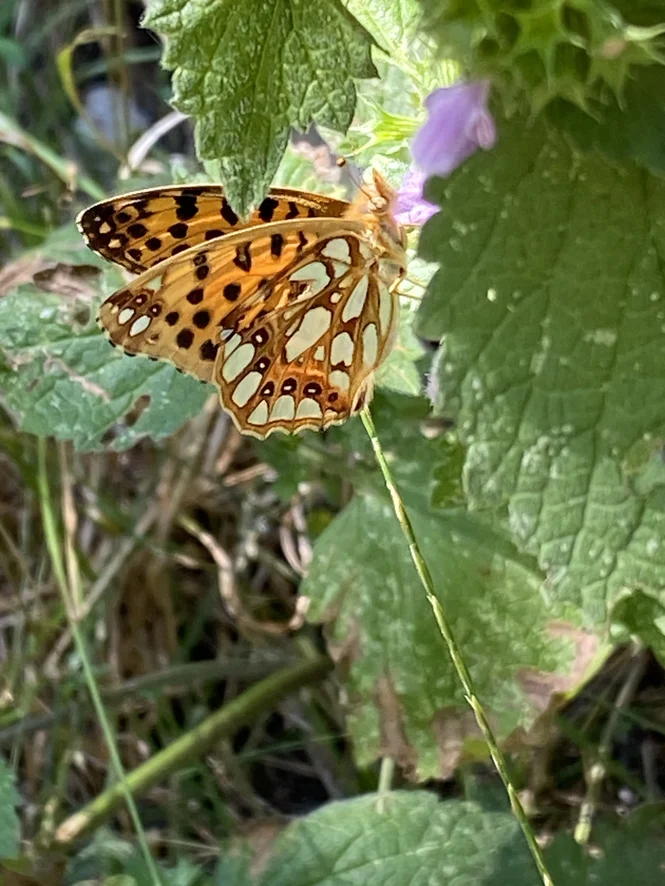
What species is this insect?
Issoria lathonia
